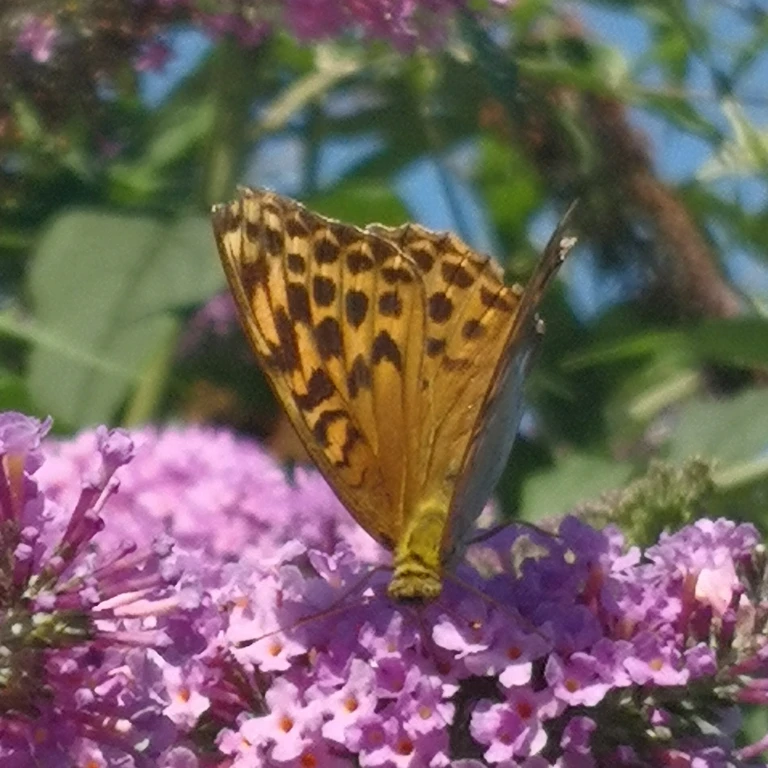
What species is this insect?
Argynnis paphia
